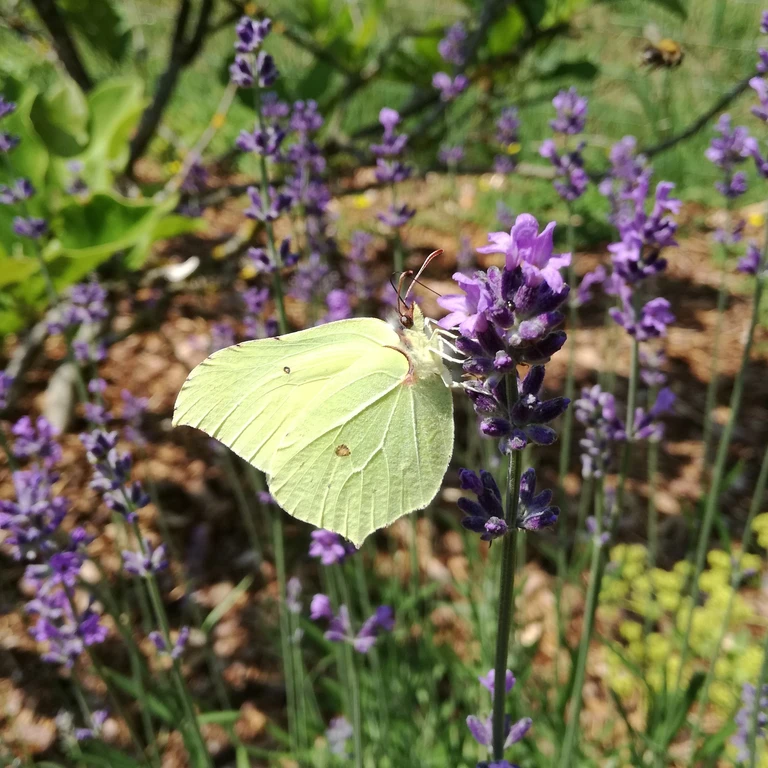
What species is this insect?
Gonepteryx rhamni
